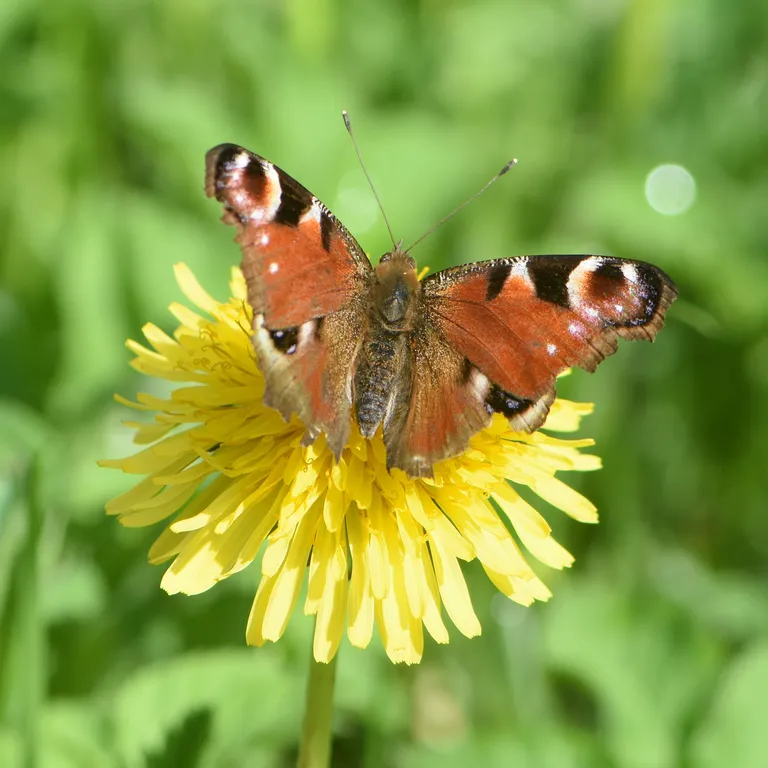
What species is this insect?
Aglais io
